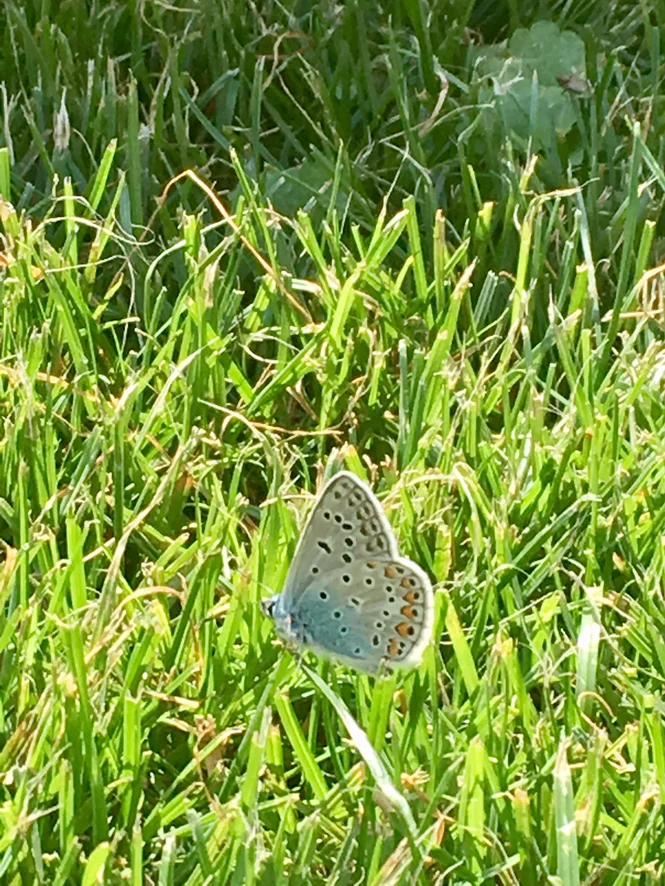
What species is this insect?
Polyommatus icarus
